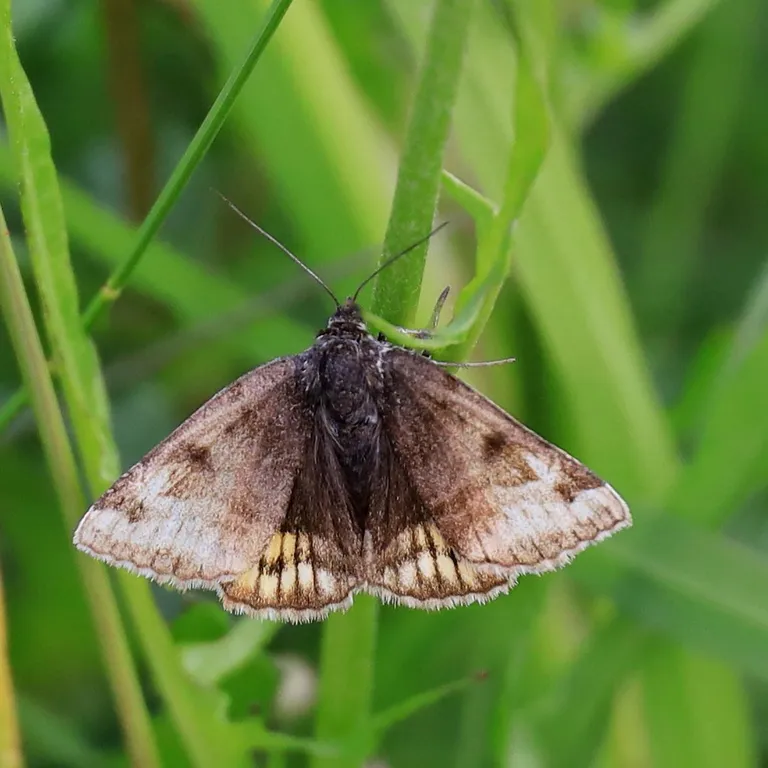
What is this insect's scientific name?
Euclidia glyphica
